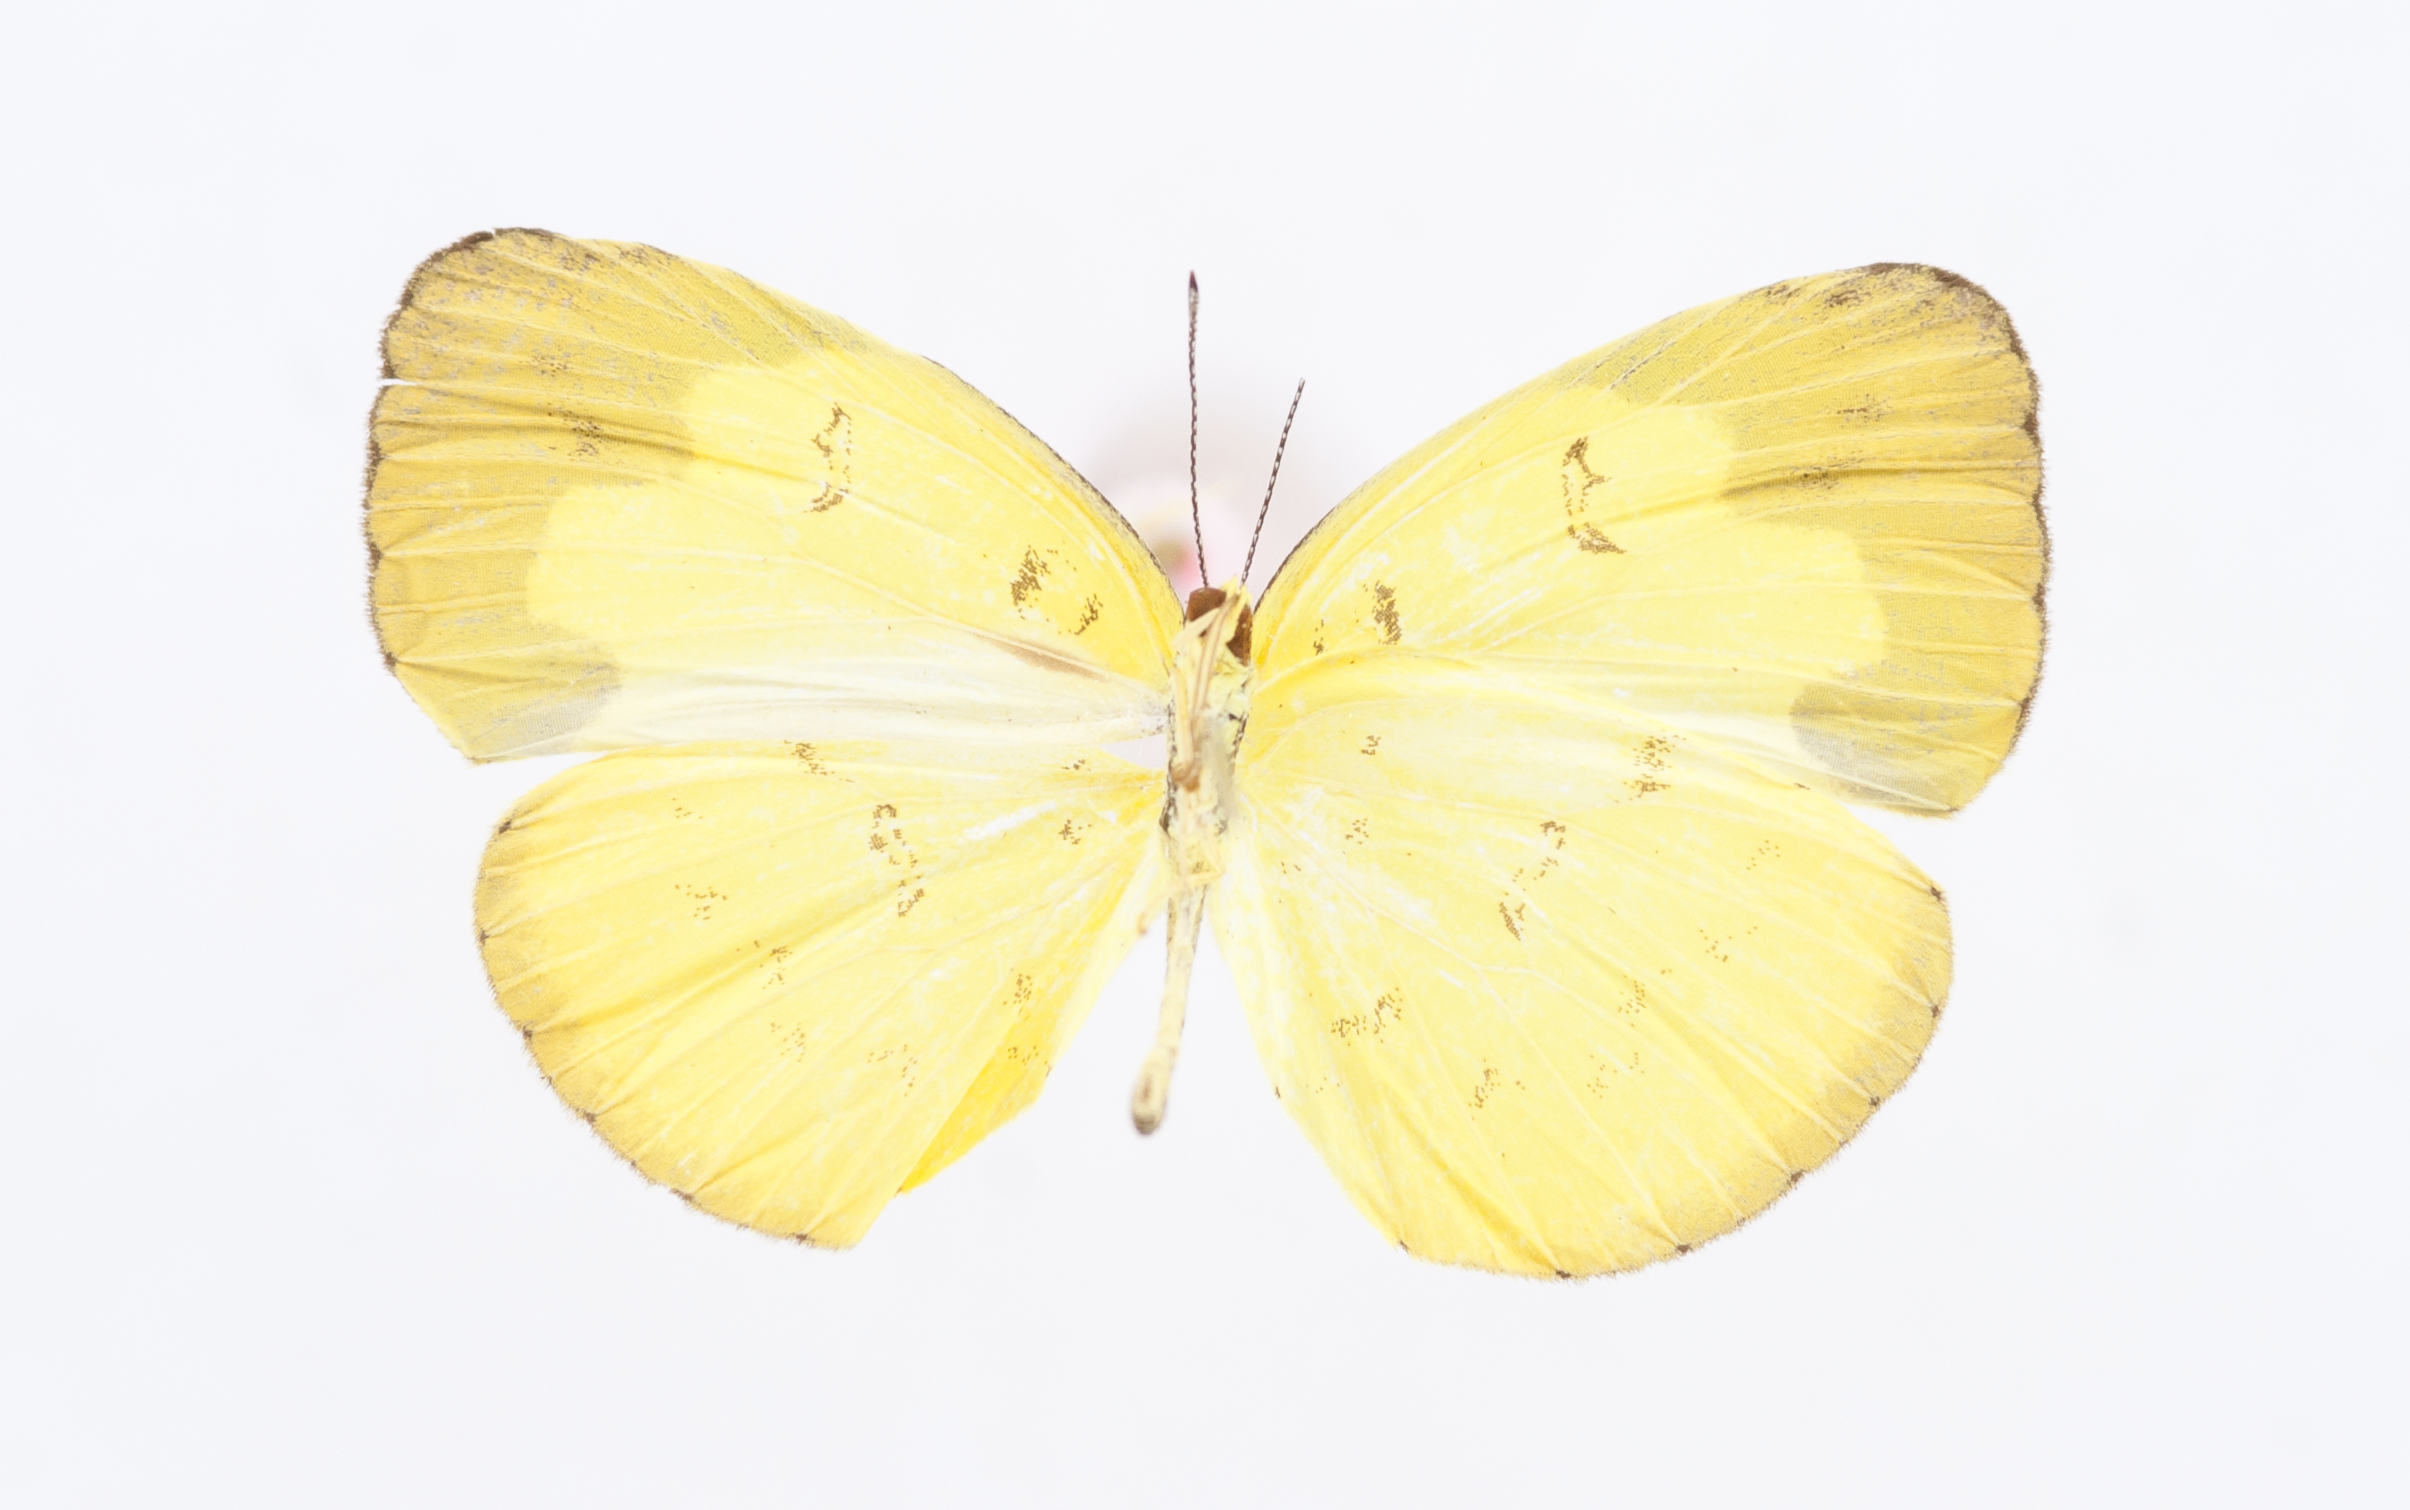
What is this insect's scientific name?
Eurema ada
